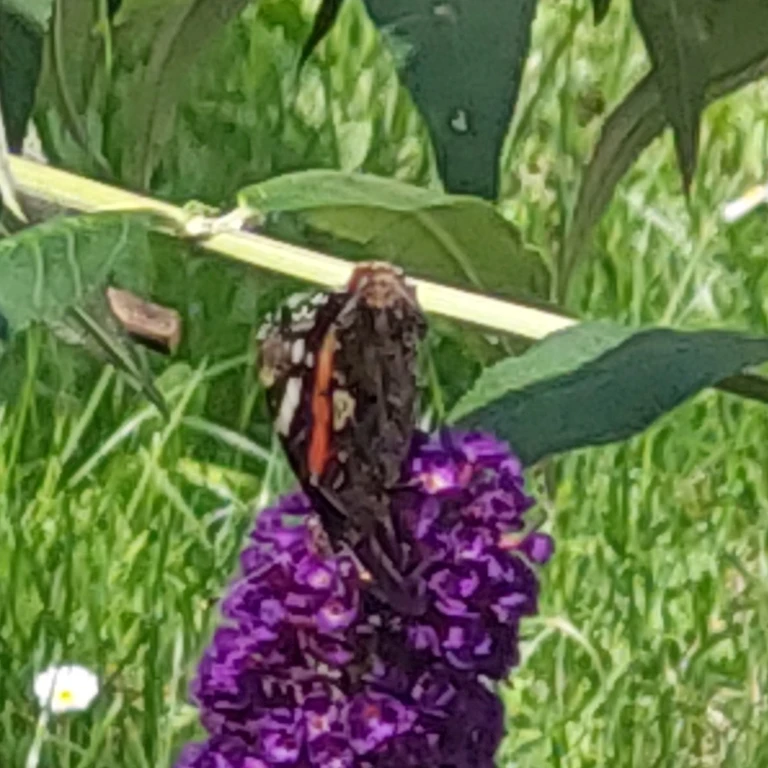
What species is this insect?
Vanessa atalanta
